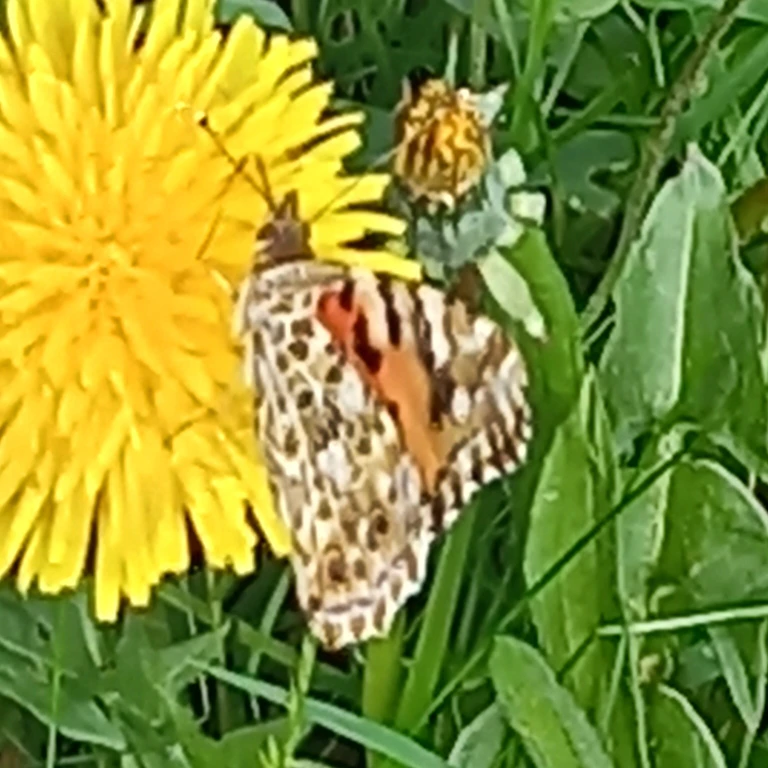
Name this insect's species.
Vanessa cardui
